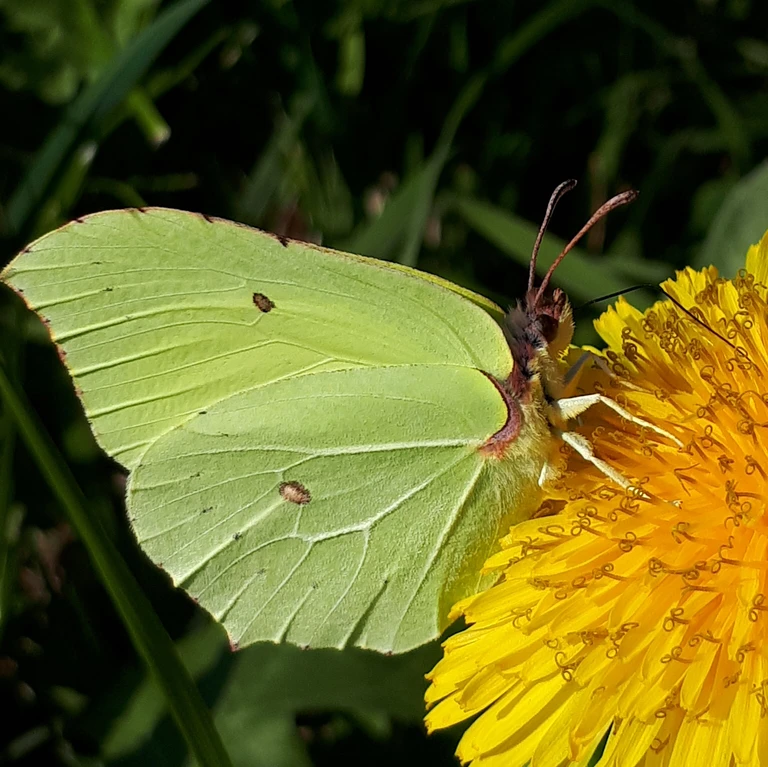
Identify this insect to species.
Gonepteryx rhamni
